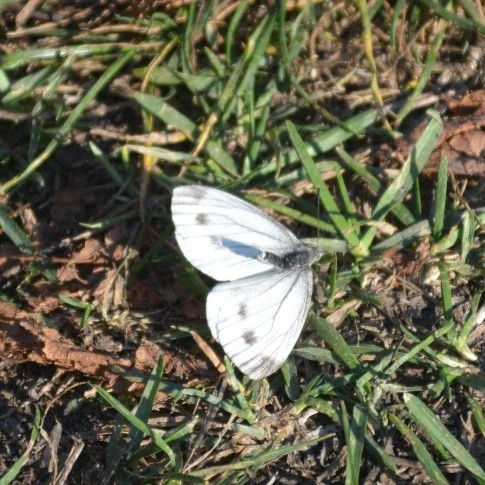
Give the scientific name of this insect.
Pieris napi
